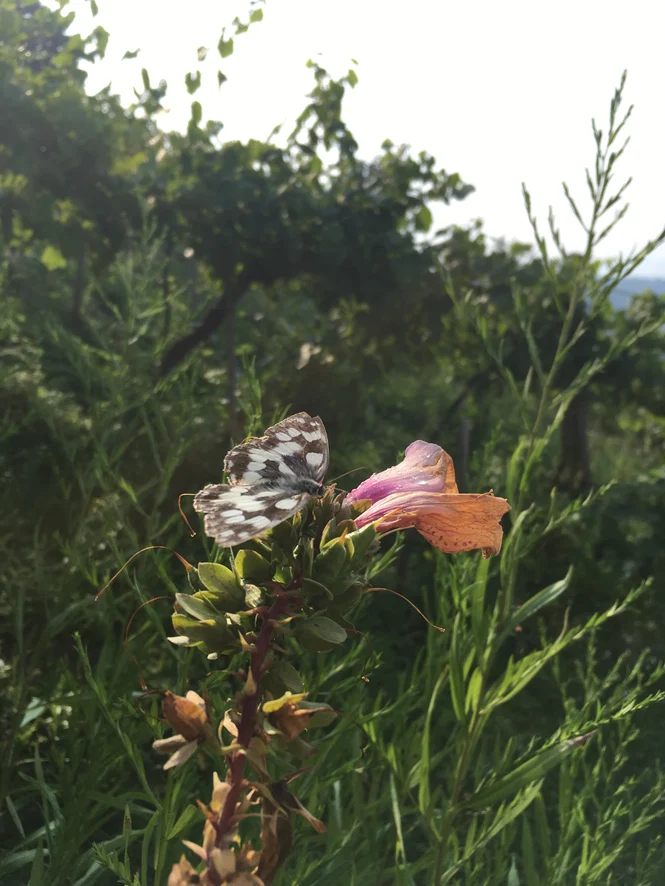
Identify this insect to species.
Melanargia galathea
